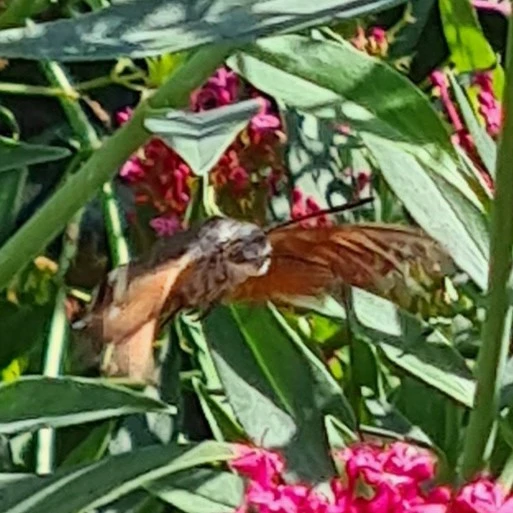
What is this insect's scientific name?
Macroglossum stellatarum
